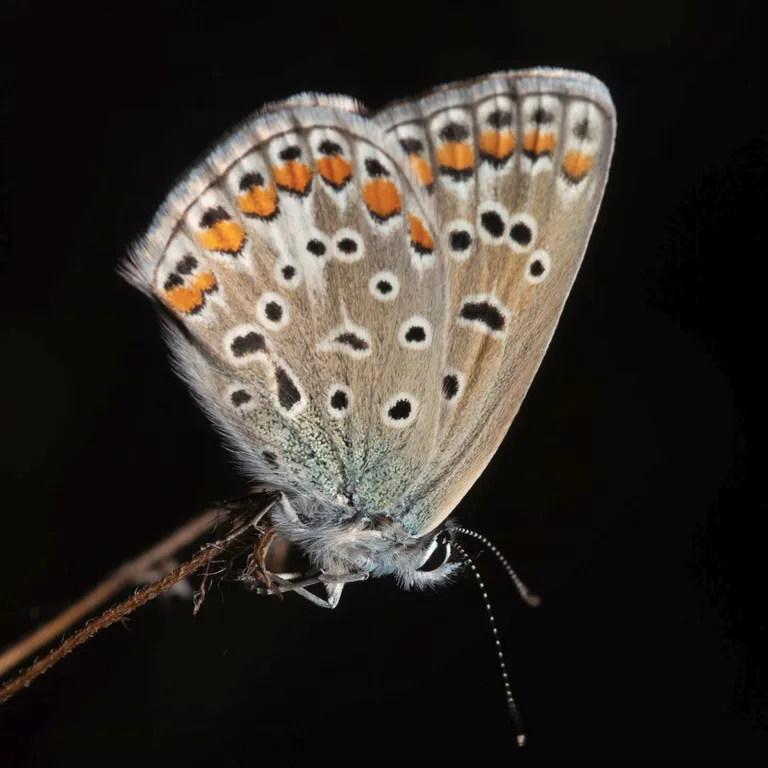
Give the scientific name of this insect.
Polyommatus icarus
